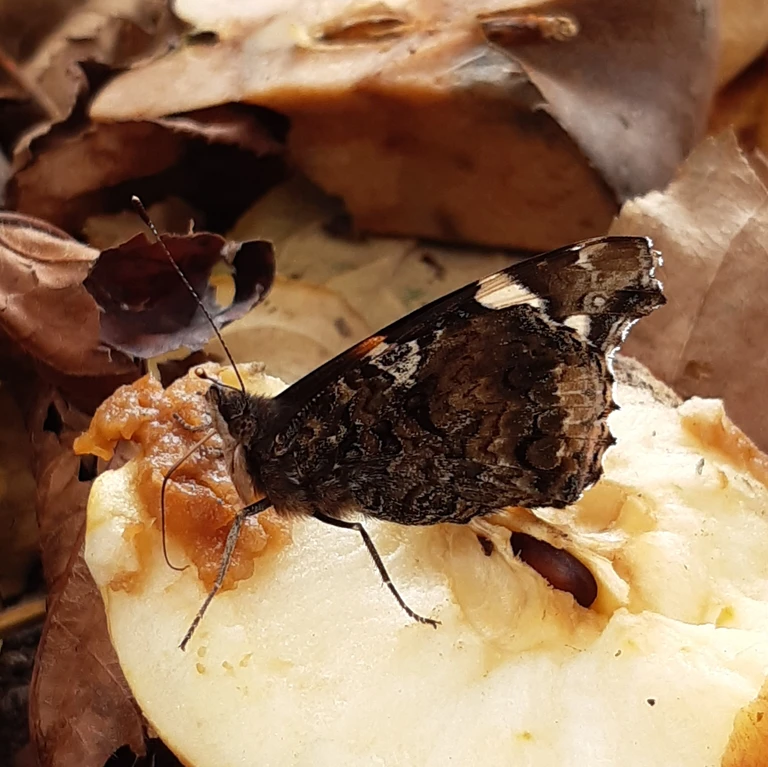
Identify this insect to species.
Vanessa atalanta
